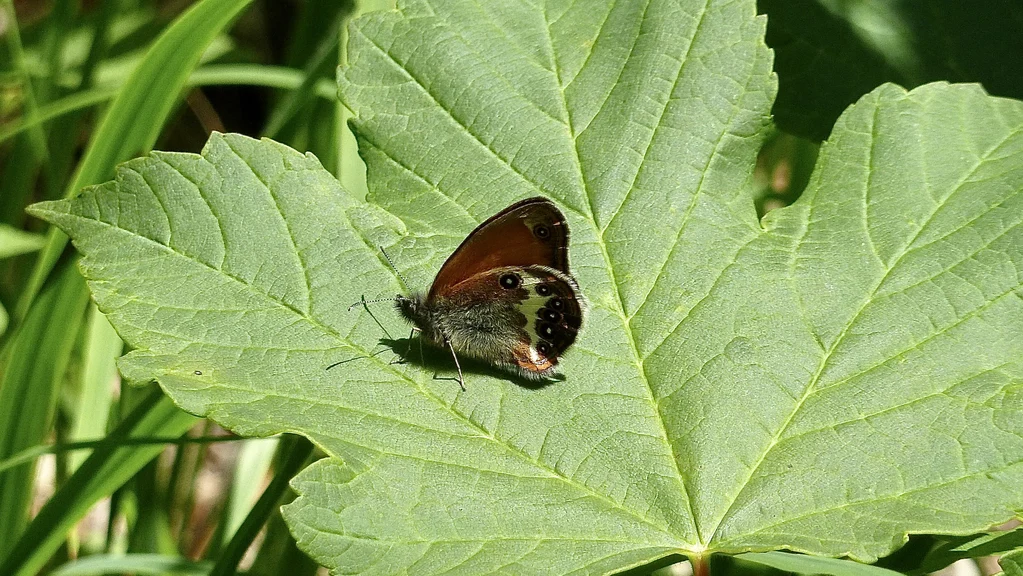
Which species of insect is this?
Coenonympha arcania
